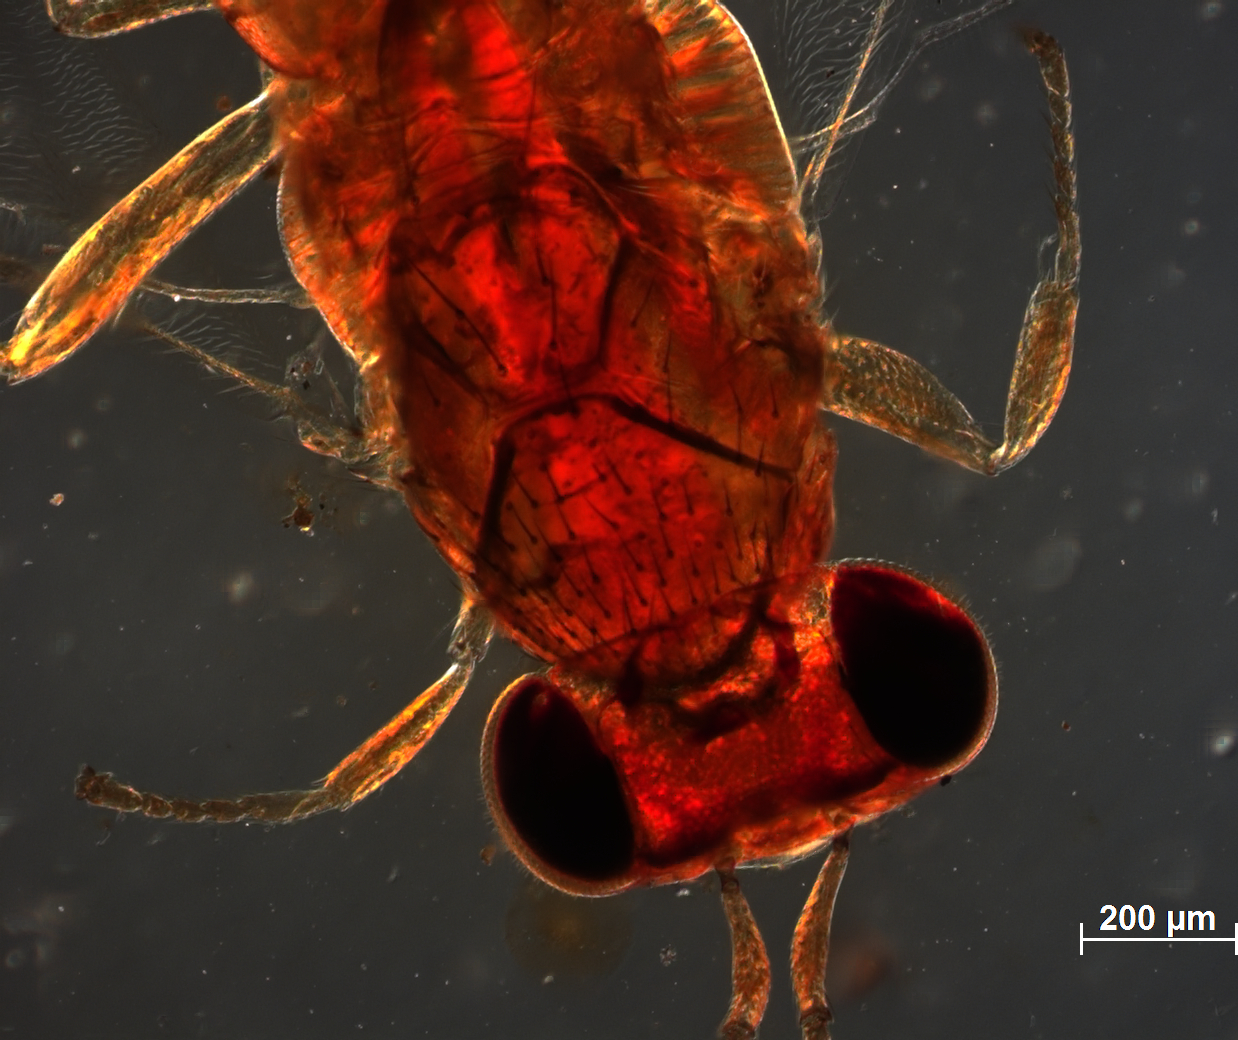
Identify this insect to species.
Coccophagus specialis
